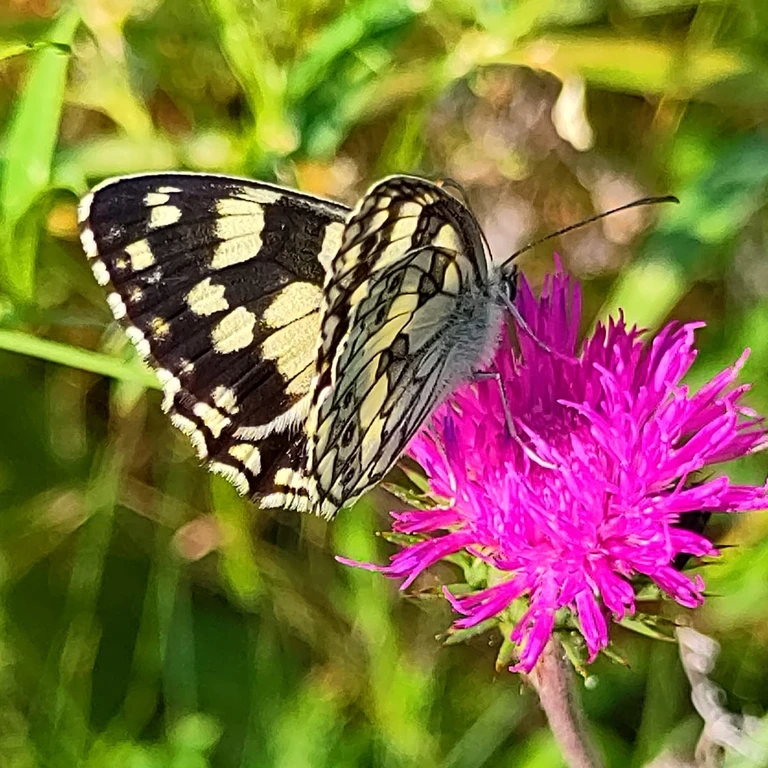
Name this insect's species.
Melanargia galathea
